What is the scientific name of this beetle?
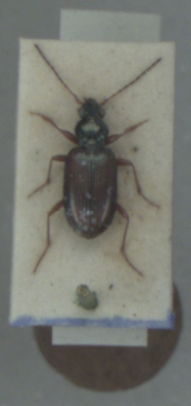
Bembidion testaceum
